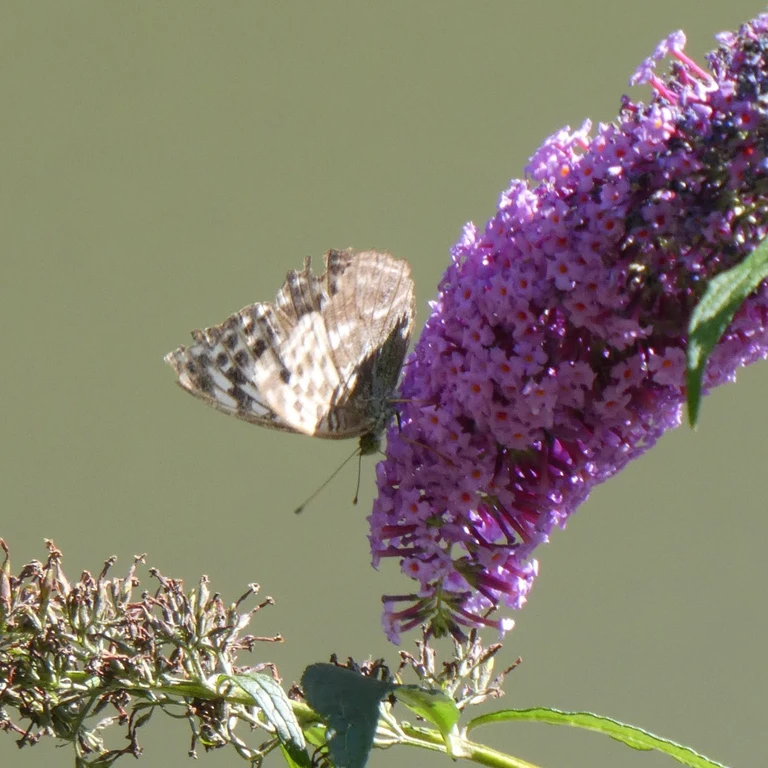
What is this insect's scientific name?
Argynnis paphia
